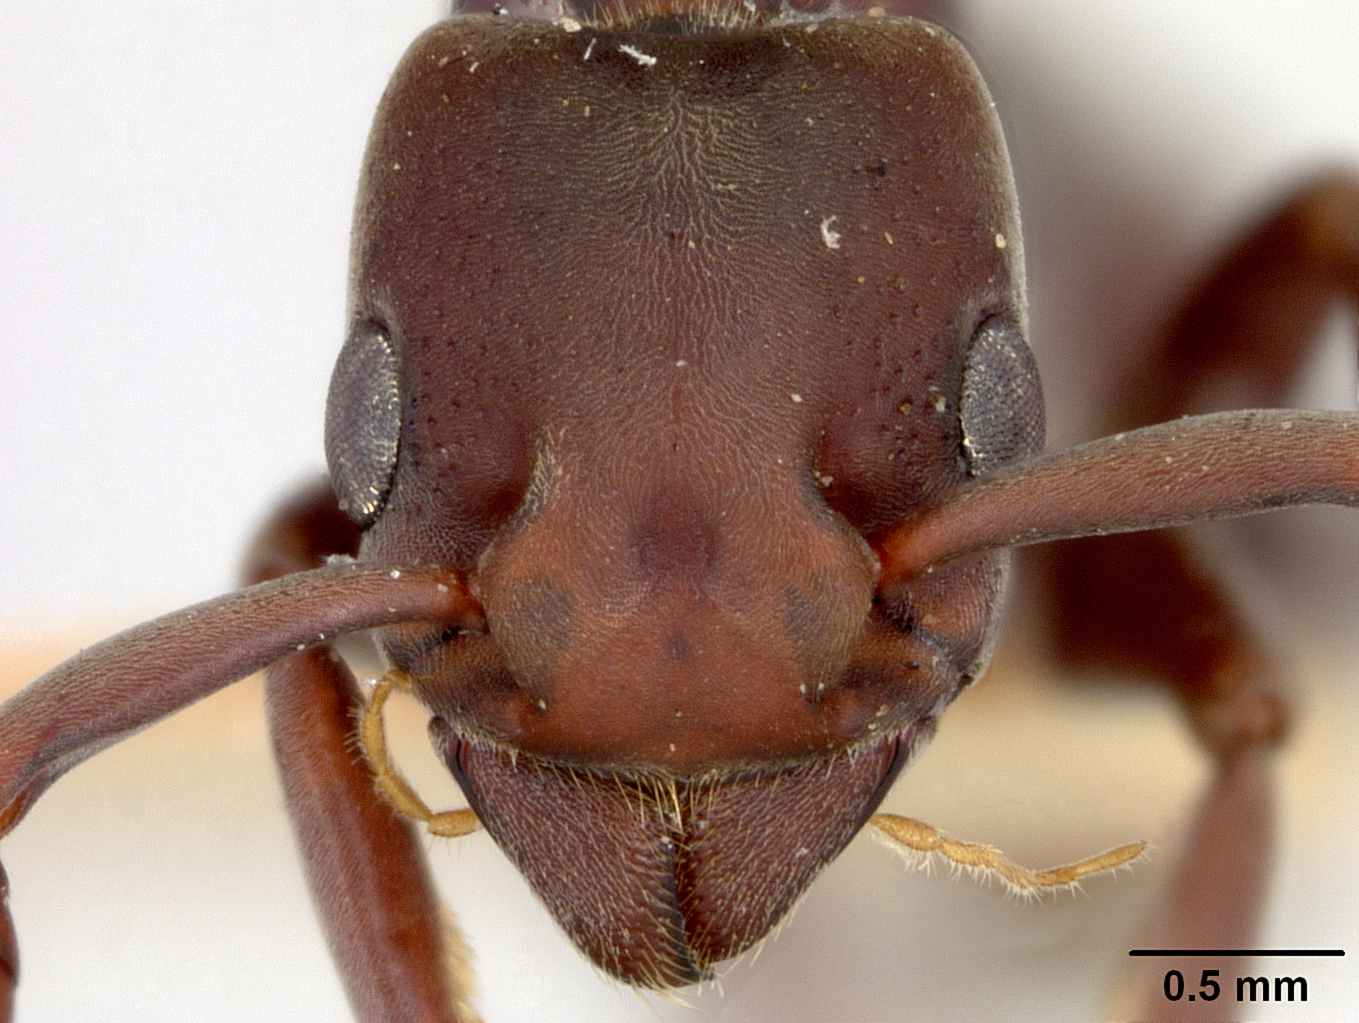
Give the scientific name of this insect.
Platythyrea strenua
